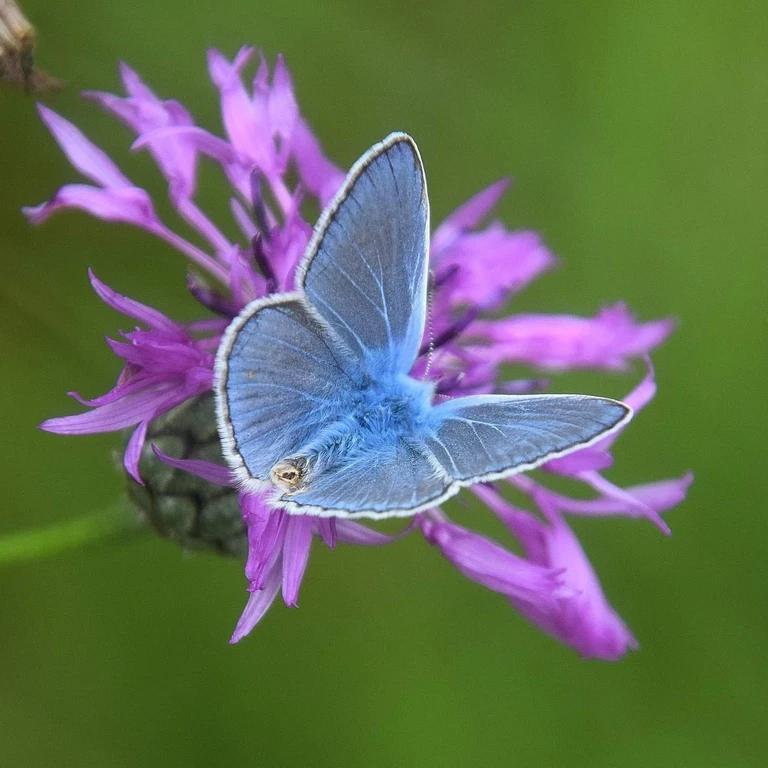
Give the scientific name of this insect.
Polyommatus icarus
